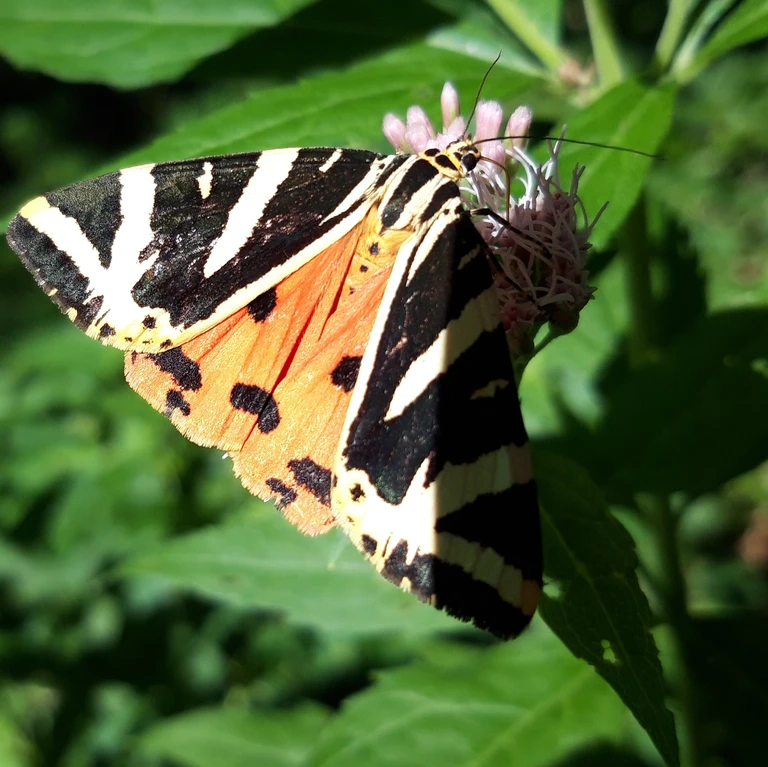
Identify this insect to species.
Euplagia quadripunctaria
